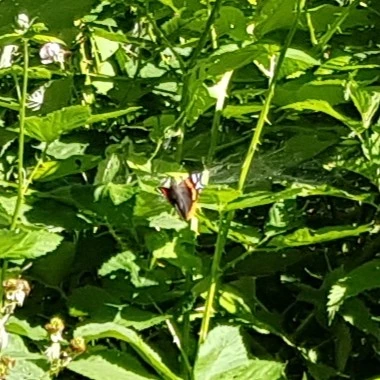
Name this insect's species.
Vanessa atalanta
